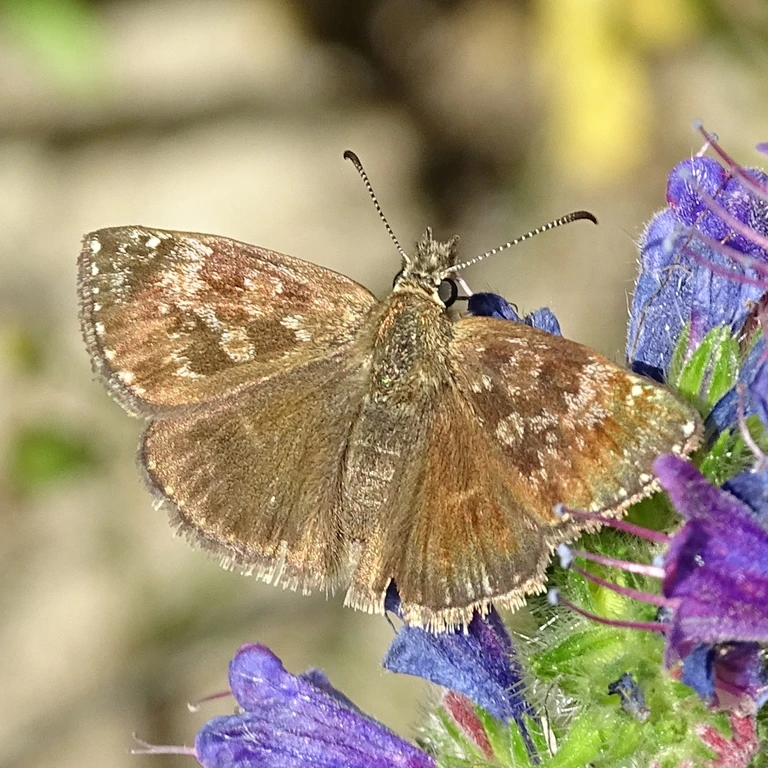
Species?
Erynnis tages
